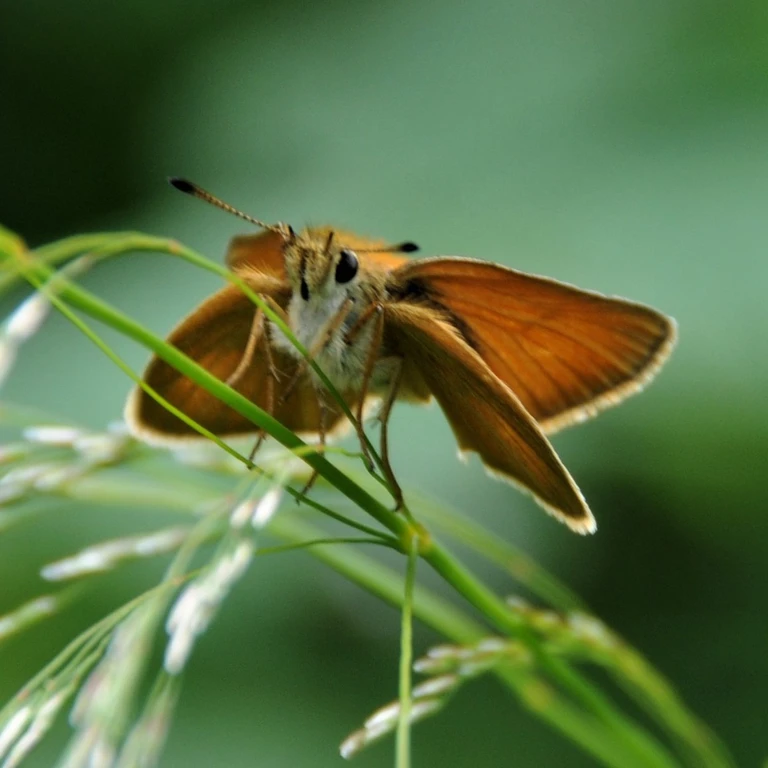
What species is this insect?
Thymelicus lineola
